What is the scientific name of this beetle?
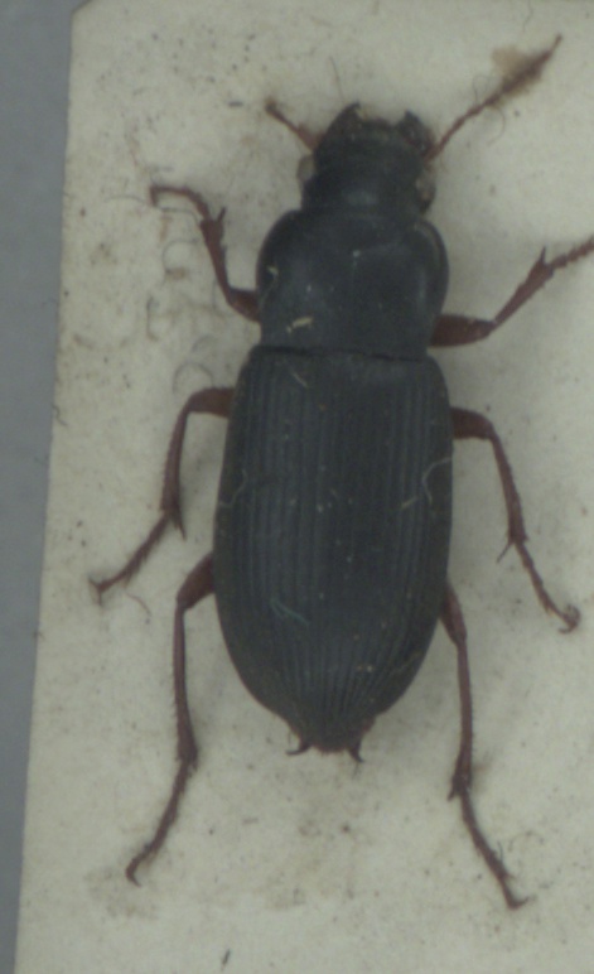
Harpalus rufipes
